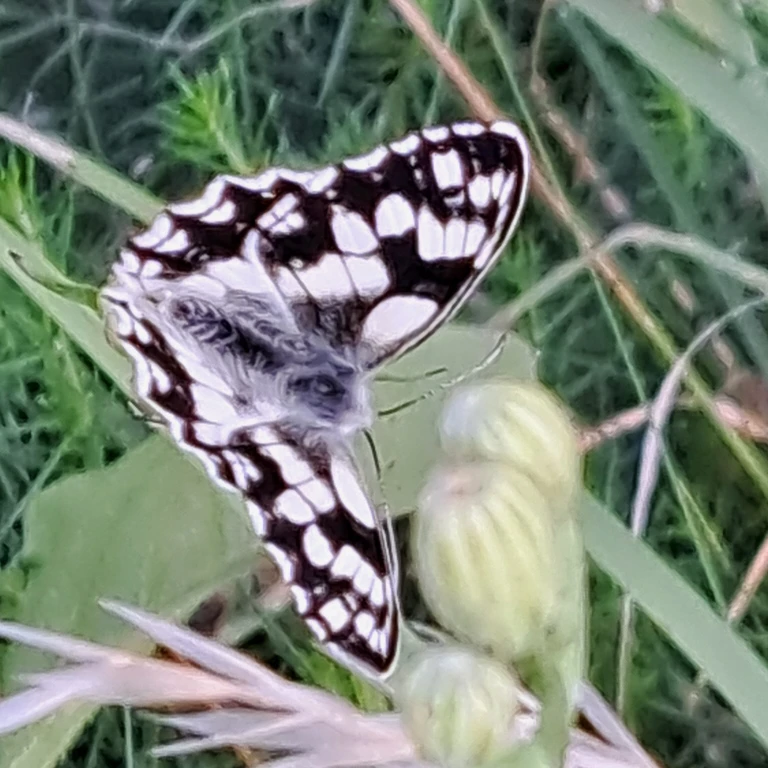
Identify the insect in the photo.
Melanargia galathea
